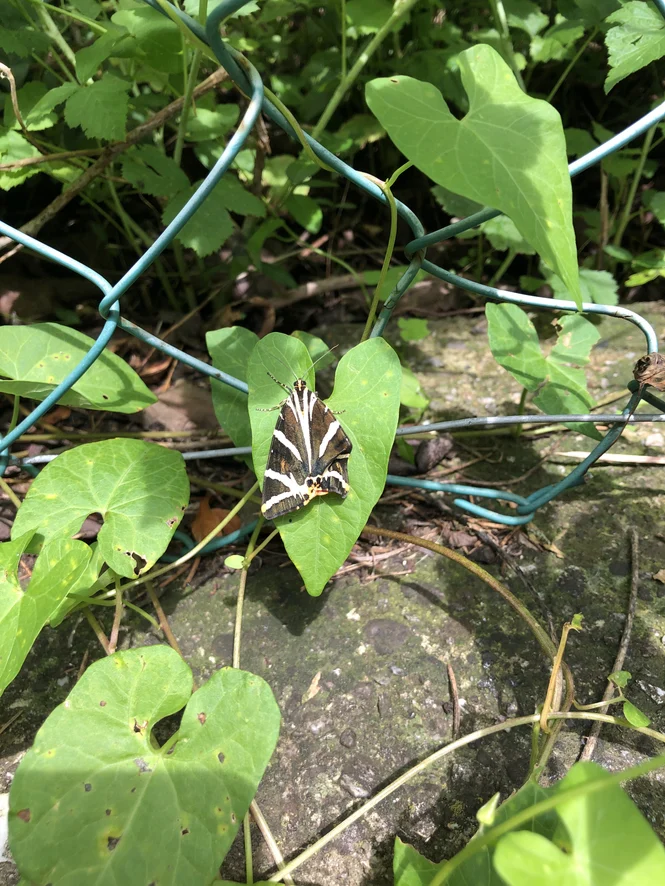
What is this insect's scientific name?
Euplagia quadripunctaria
